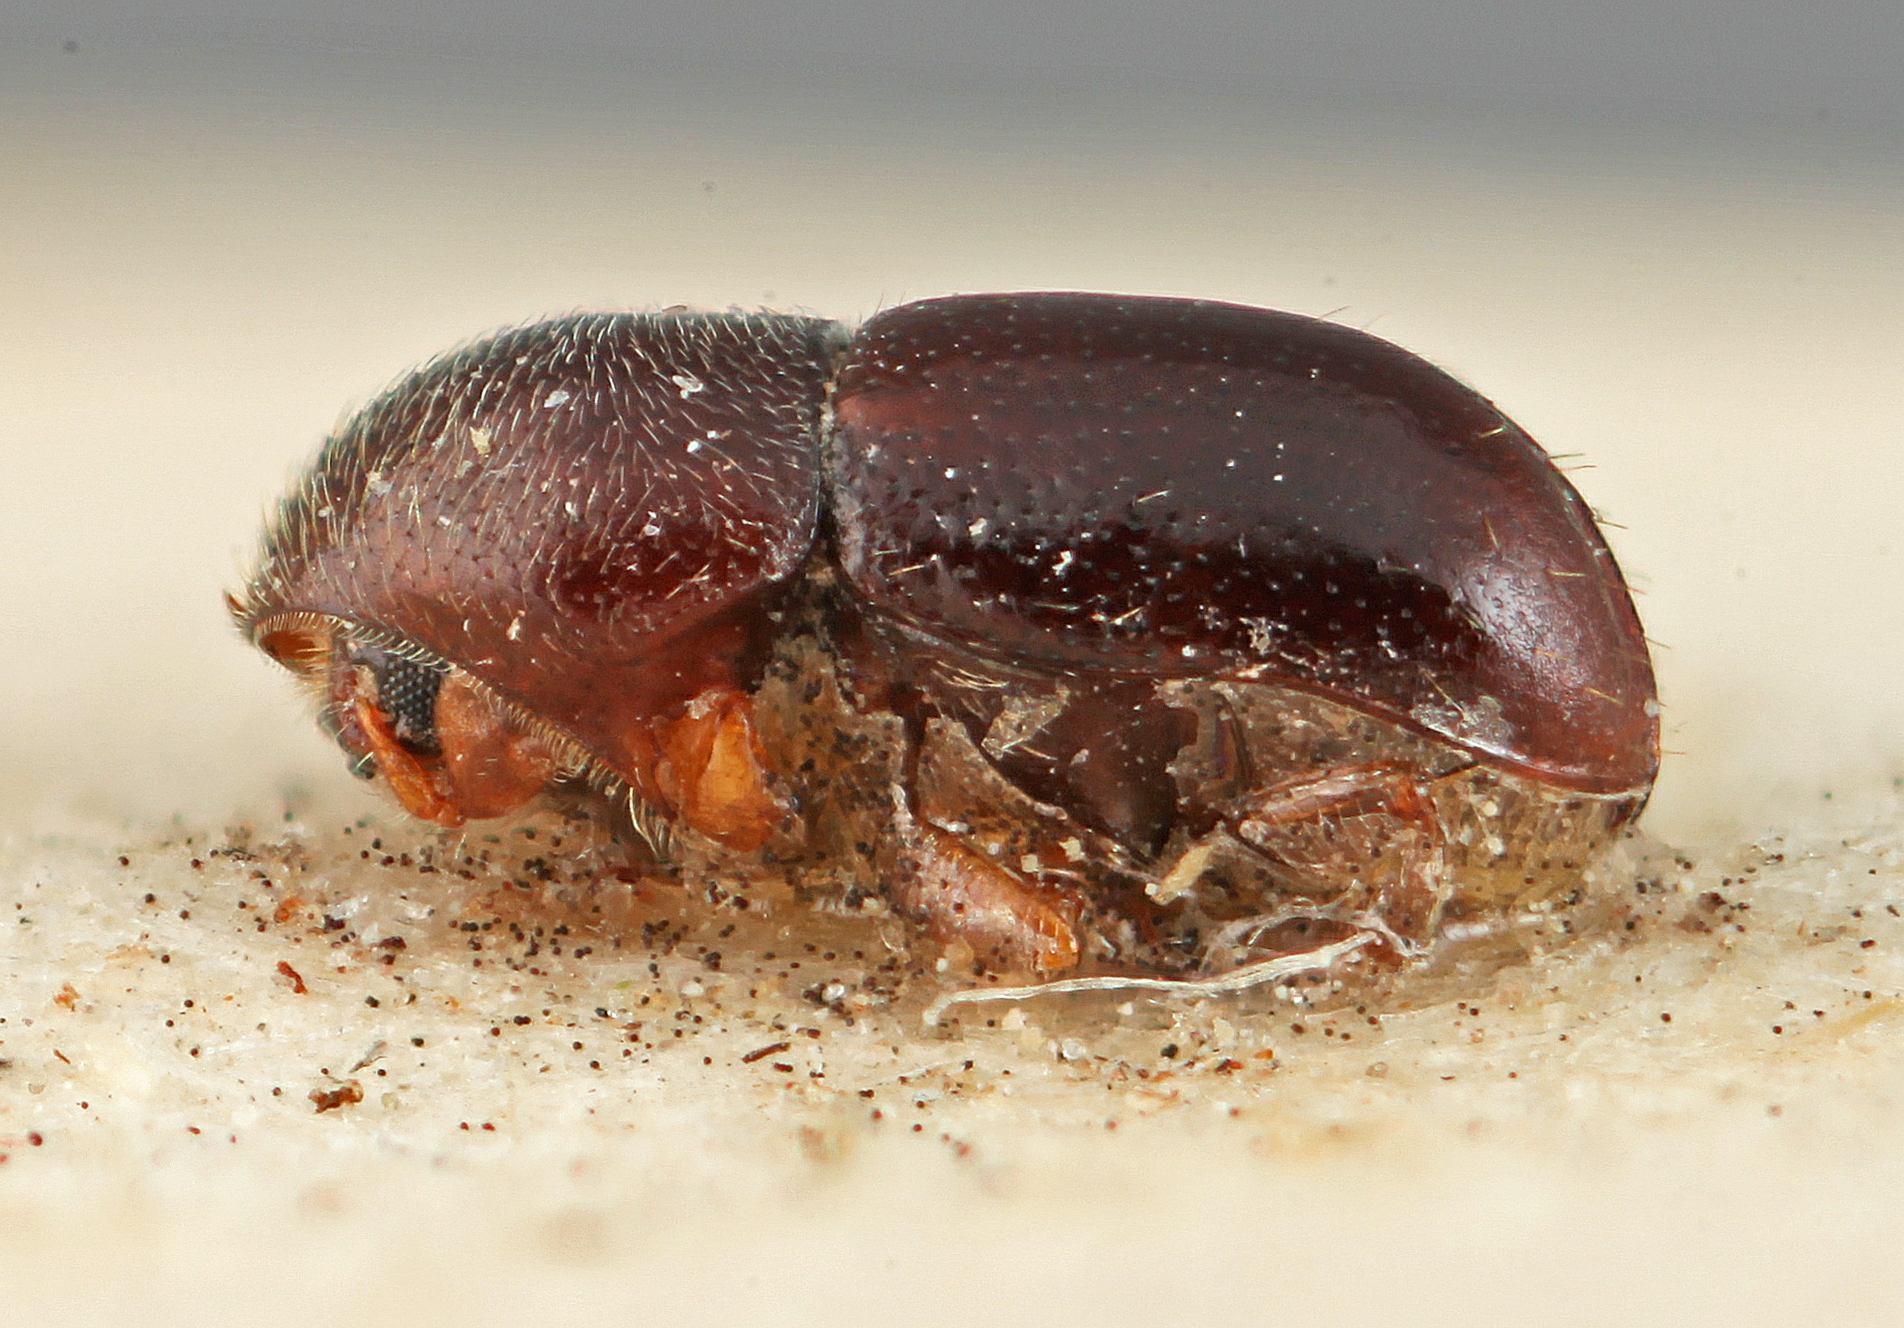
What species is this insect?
Corthylus pusillus
